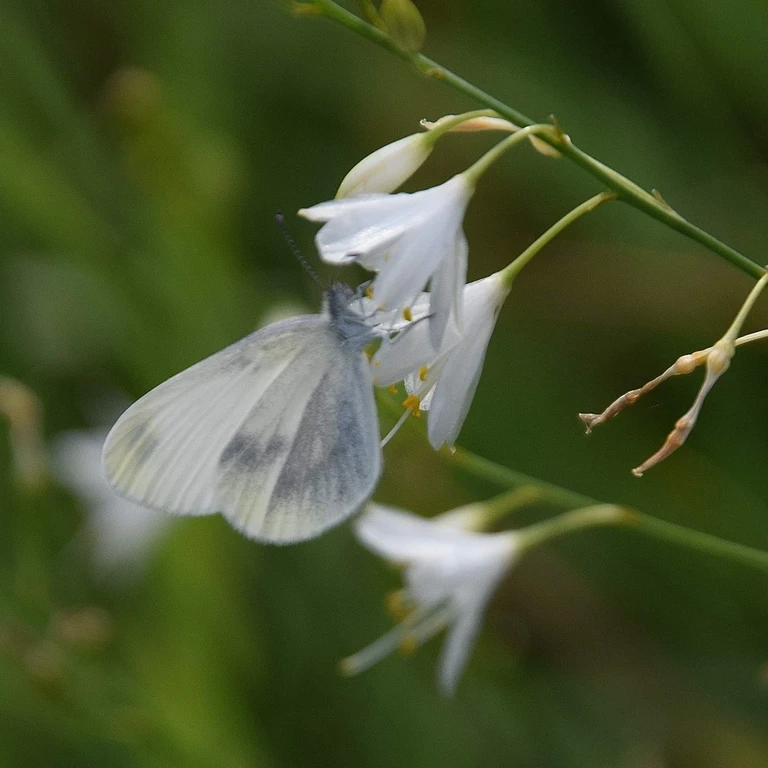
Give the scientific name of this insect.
Leptidea sinapis/juvernica
